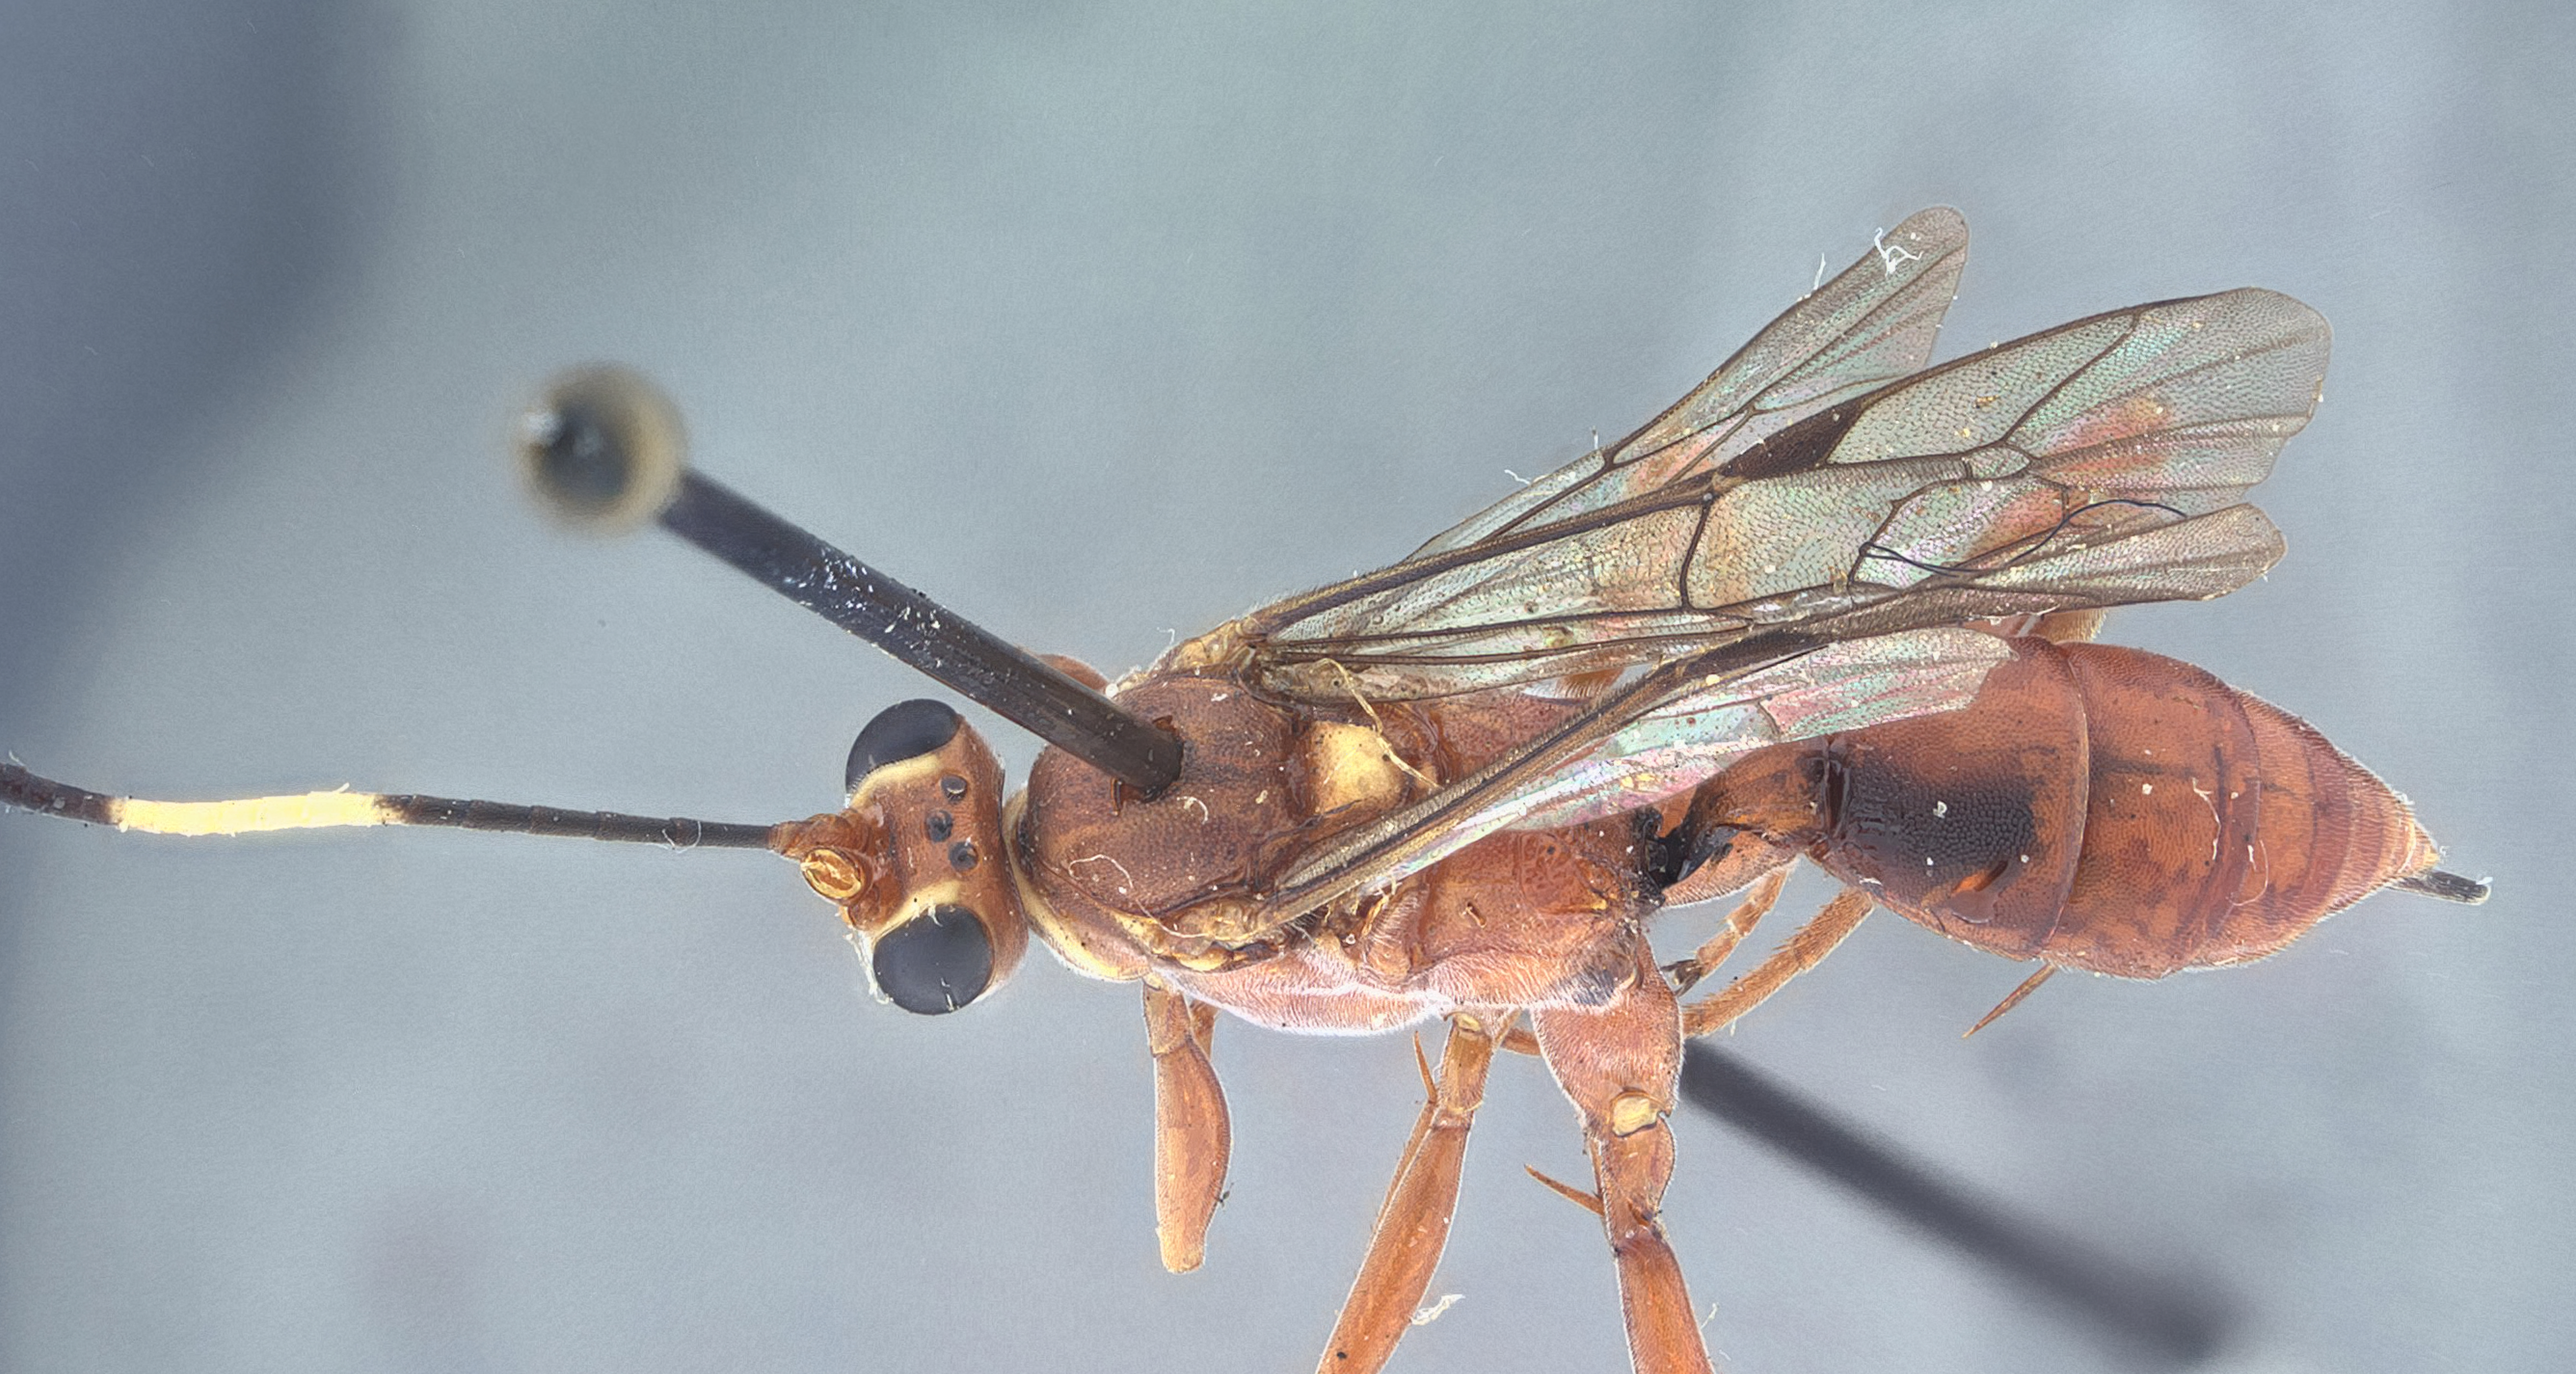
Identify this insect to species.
Hoplismenus praeruptus
